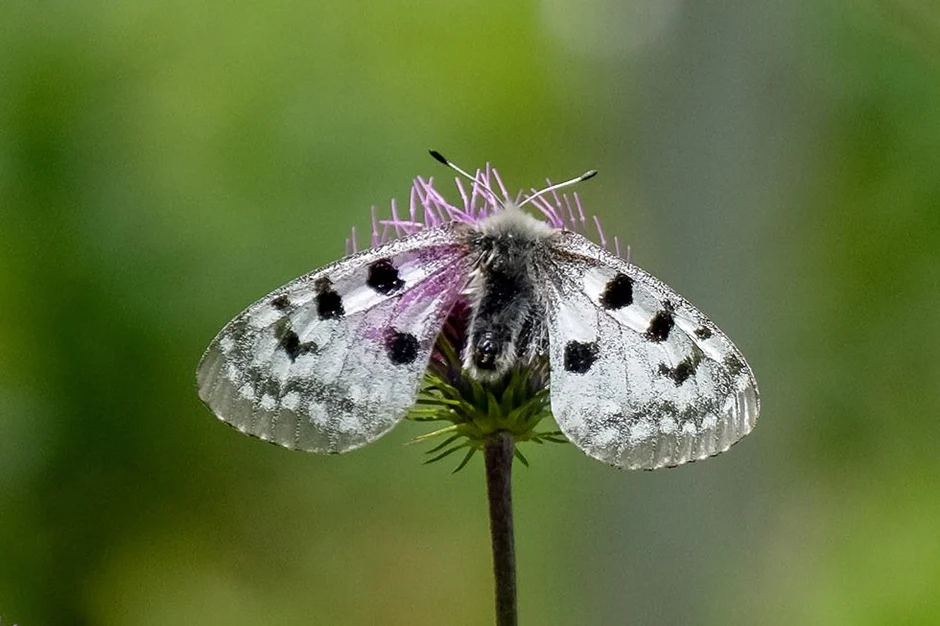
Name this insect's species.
Parnassius apollo
